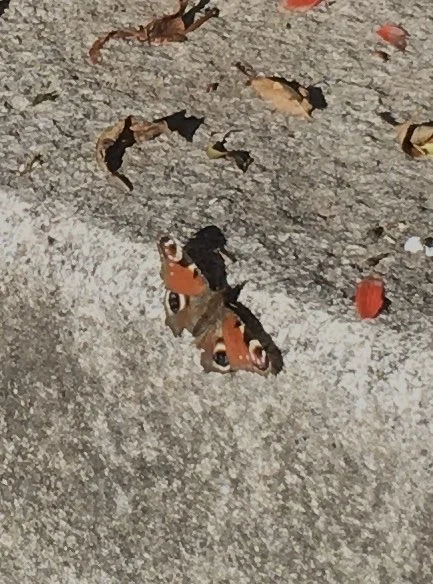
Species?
Aglais io
